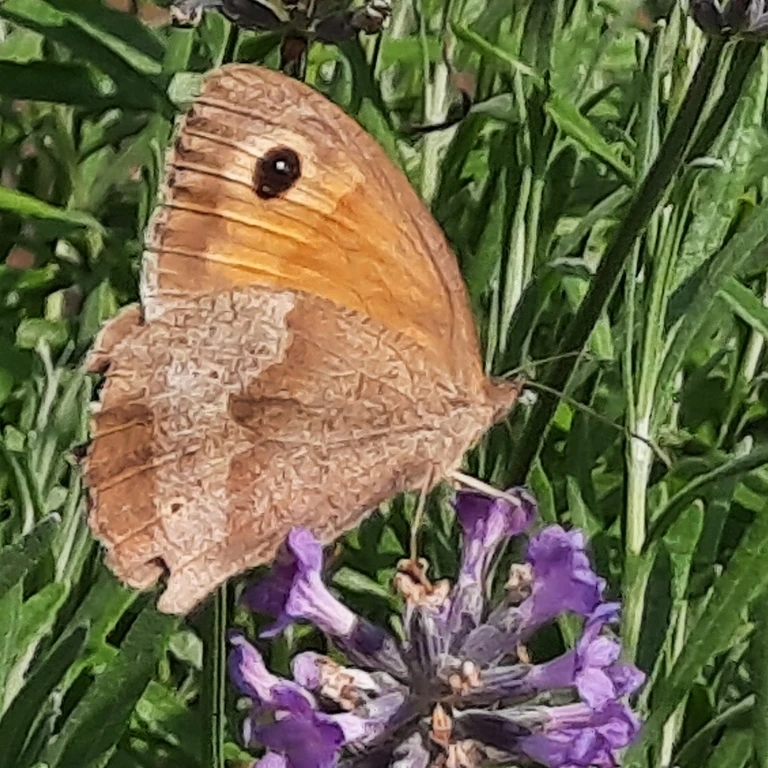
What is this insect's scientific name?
Maniola jurtina
